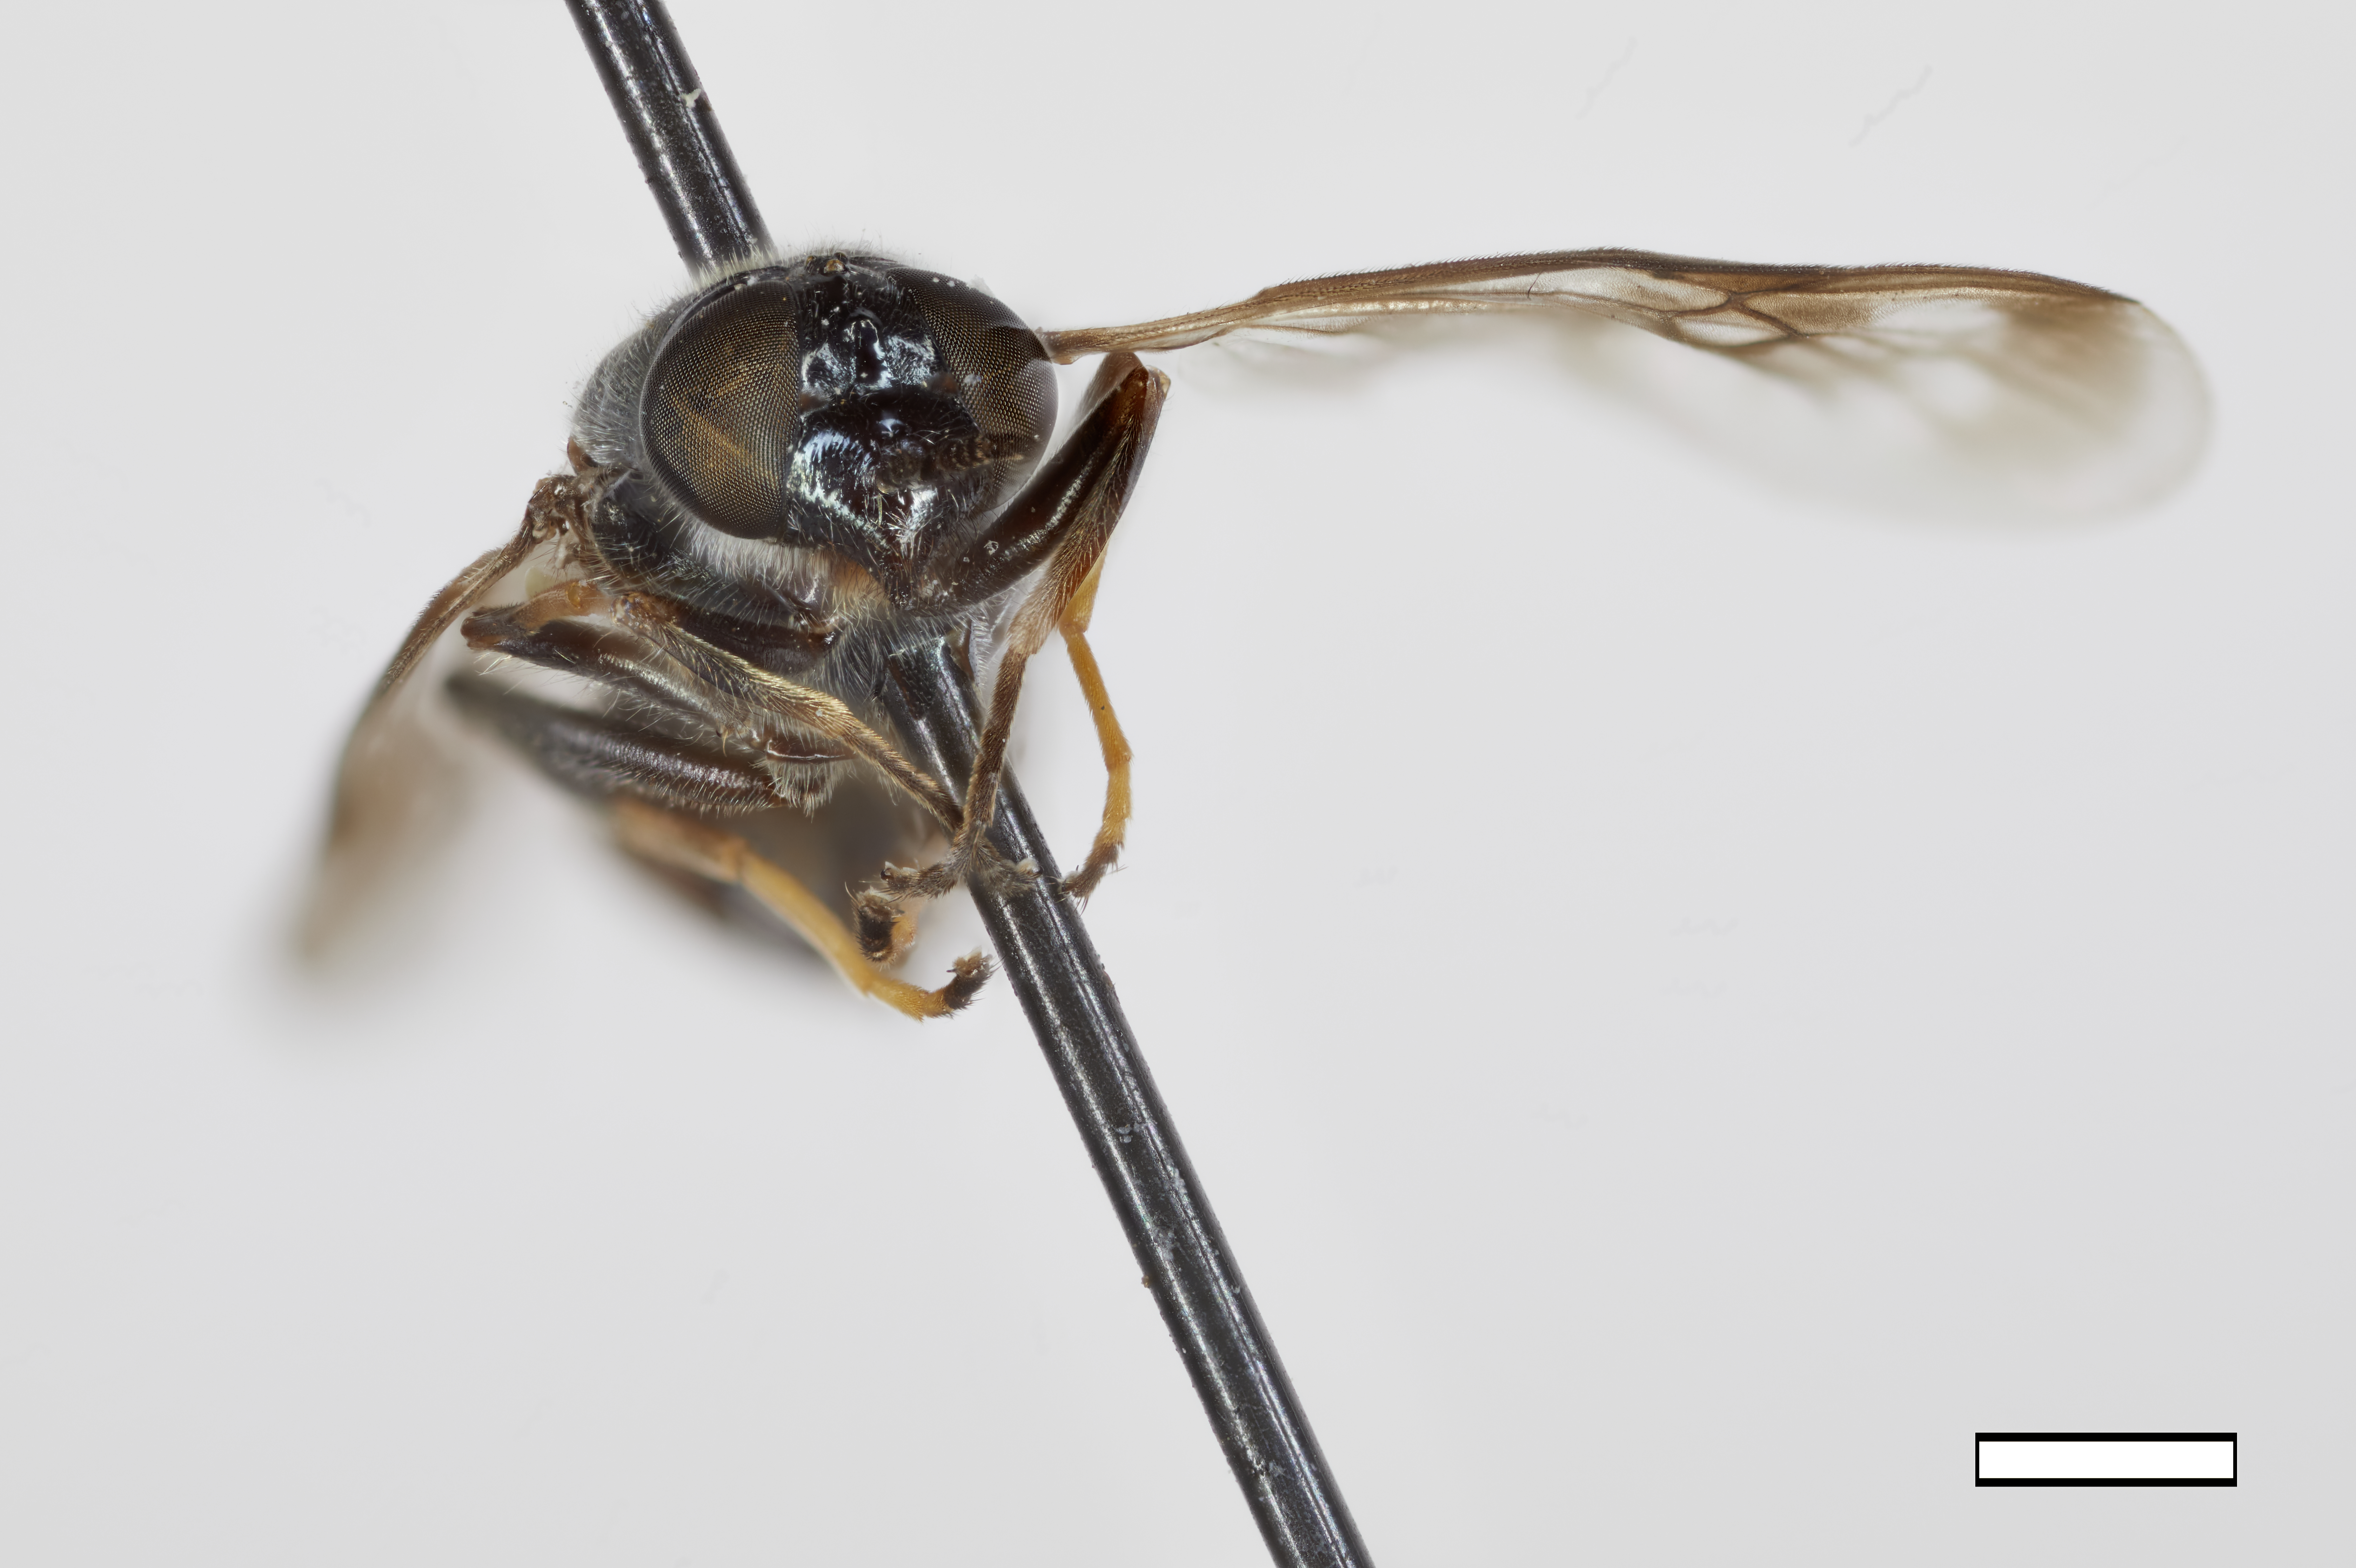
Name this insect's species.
Myxosargus nigricornis
